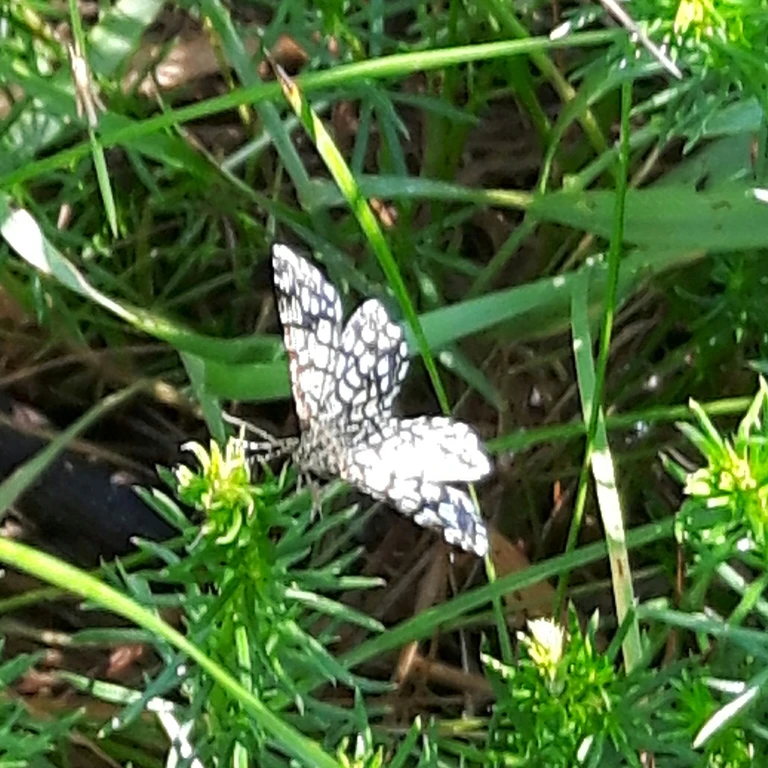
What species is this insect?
Chiasmia clathrata
